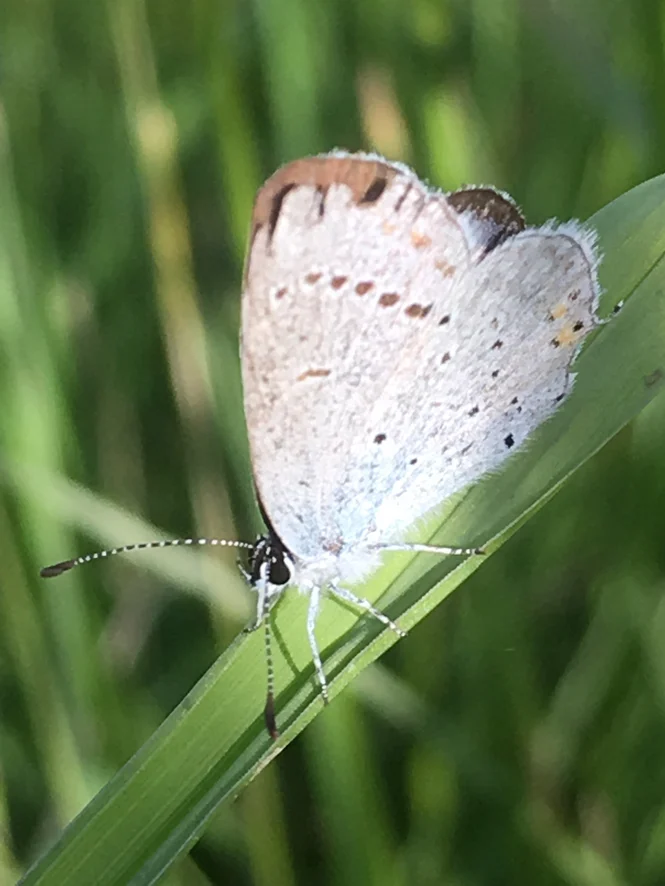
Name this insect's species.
Cupido argiades (also Elkalyce argiades)
